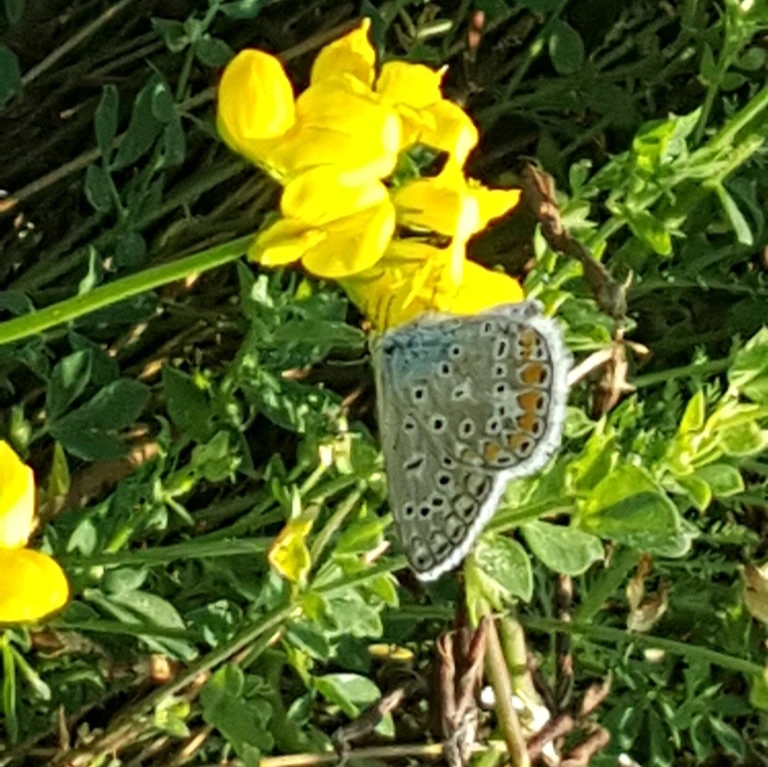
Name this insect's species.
Polyommatus icarus
